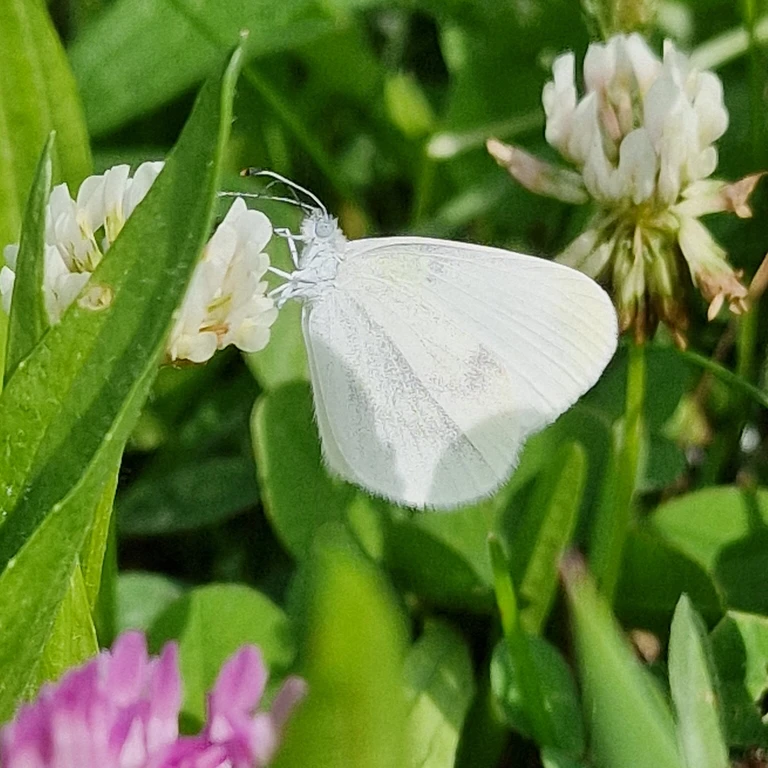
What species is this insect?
Leptidea sinapis/juvernica
